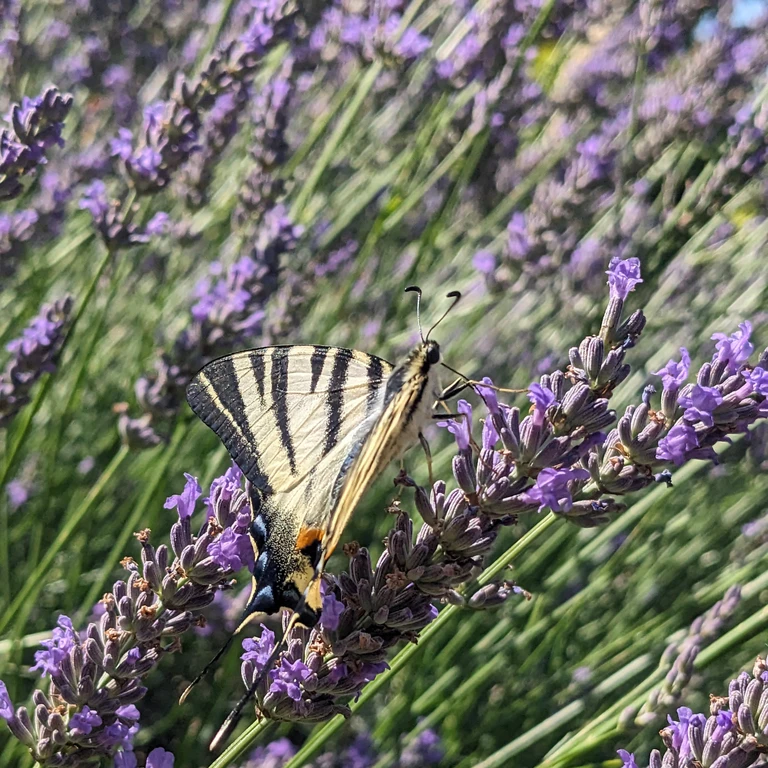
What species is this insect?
Iphiclides podalirius
